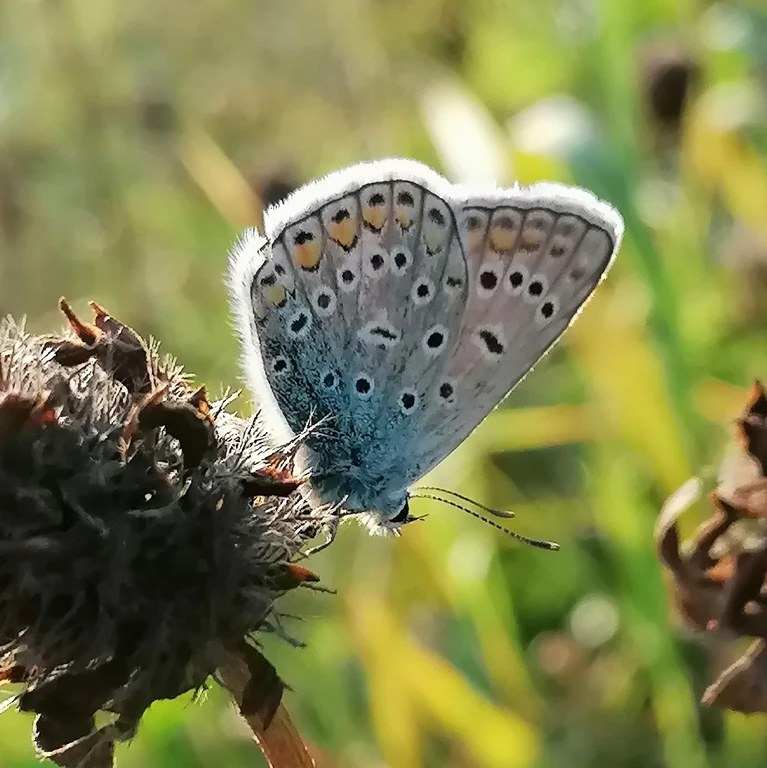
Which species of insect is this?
Polyommatus icarus
